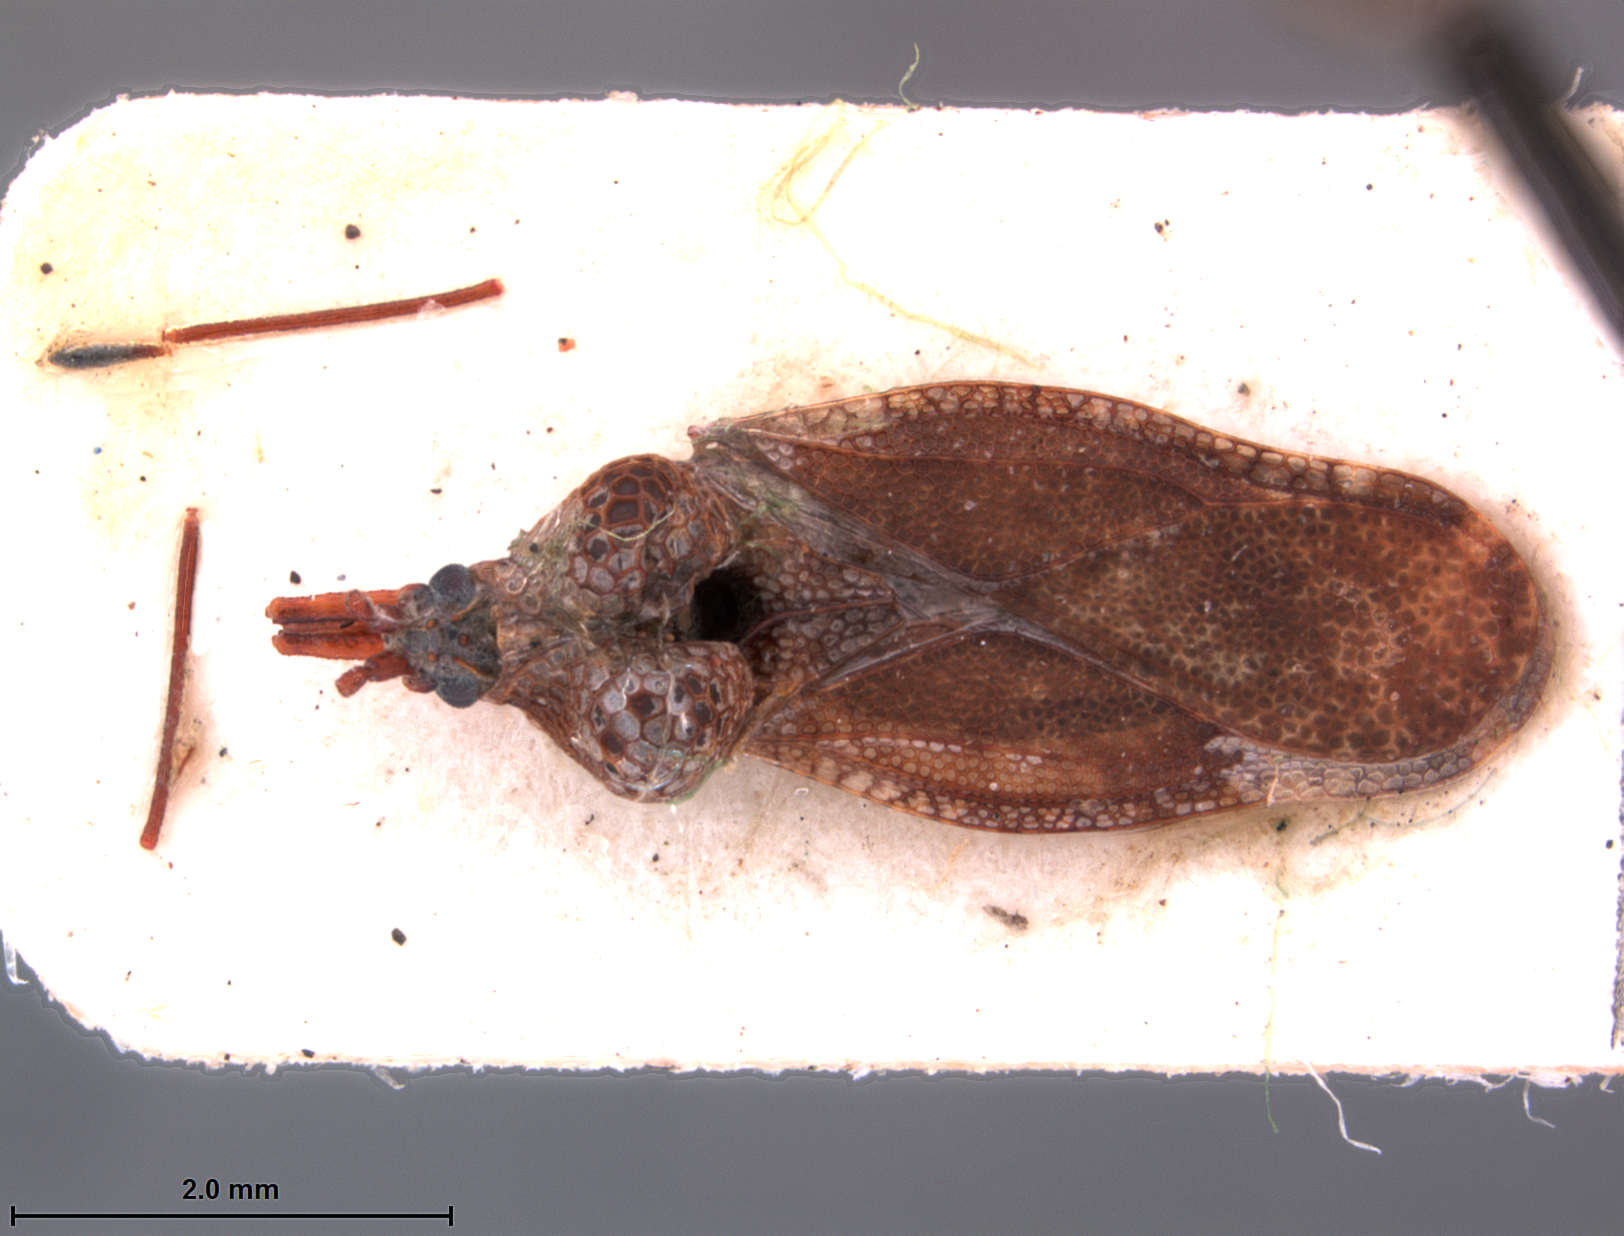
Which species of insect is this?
Penottus tibetanus
